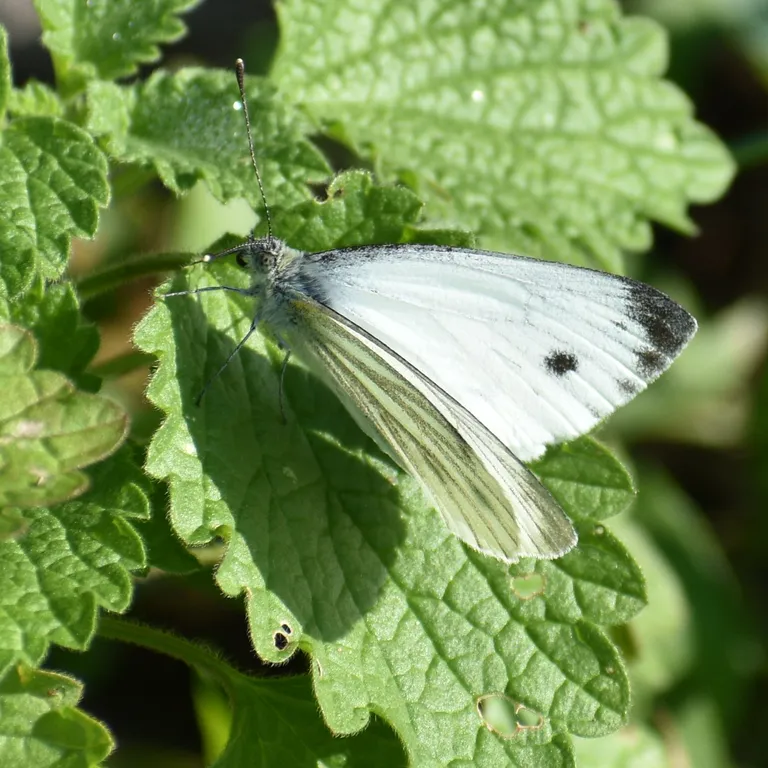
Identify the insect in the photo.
Pieris napi
